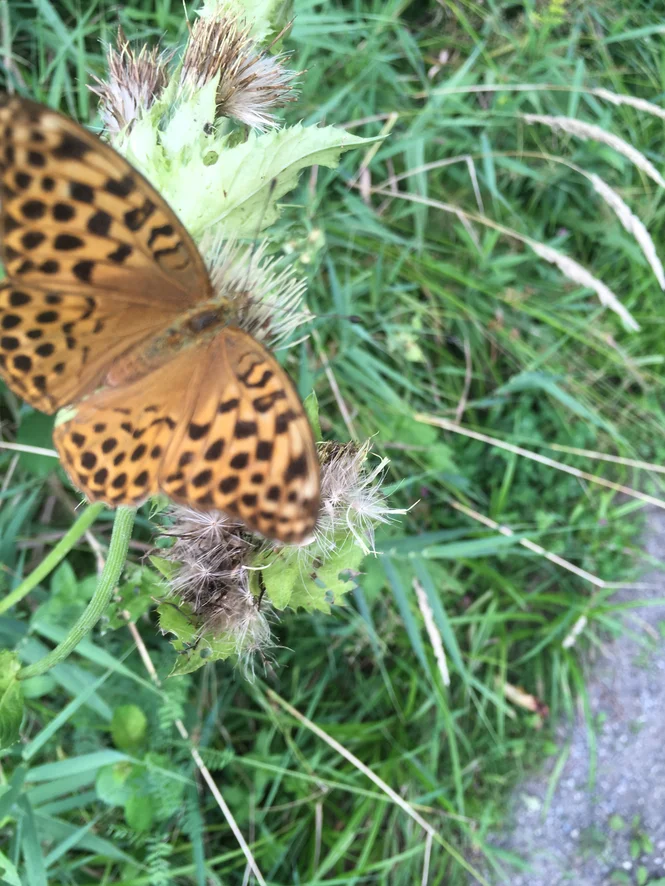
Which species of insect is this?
Argynnis paphia
